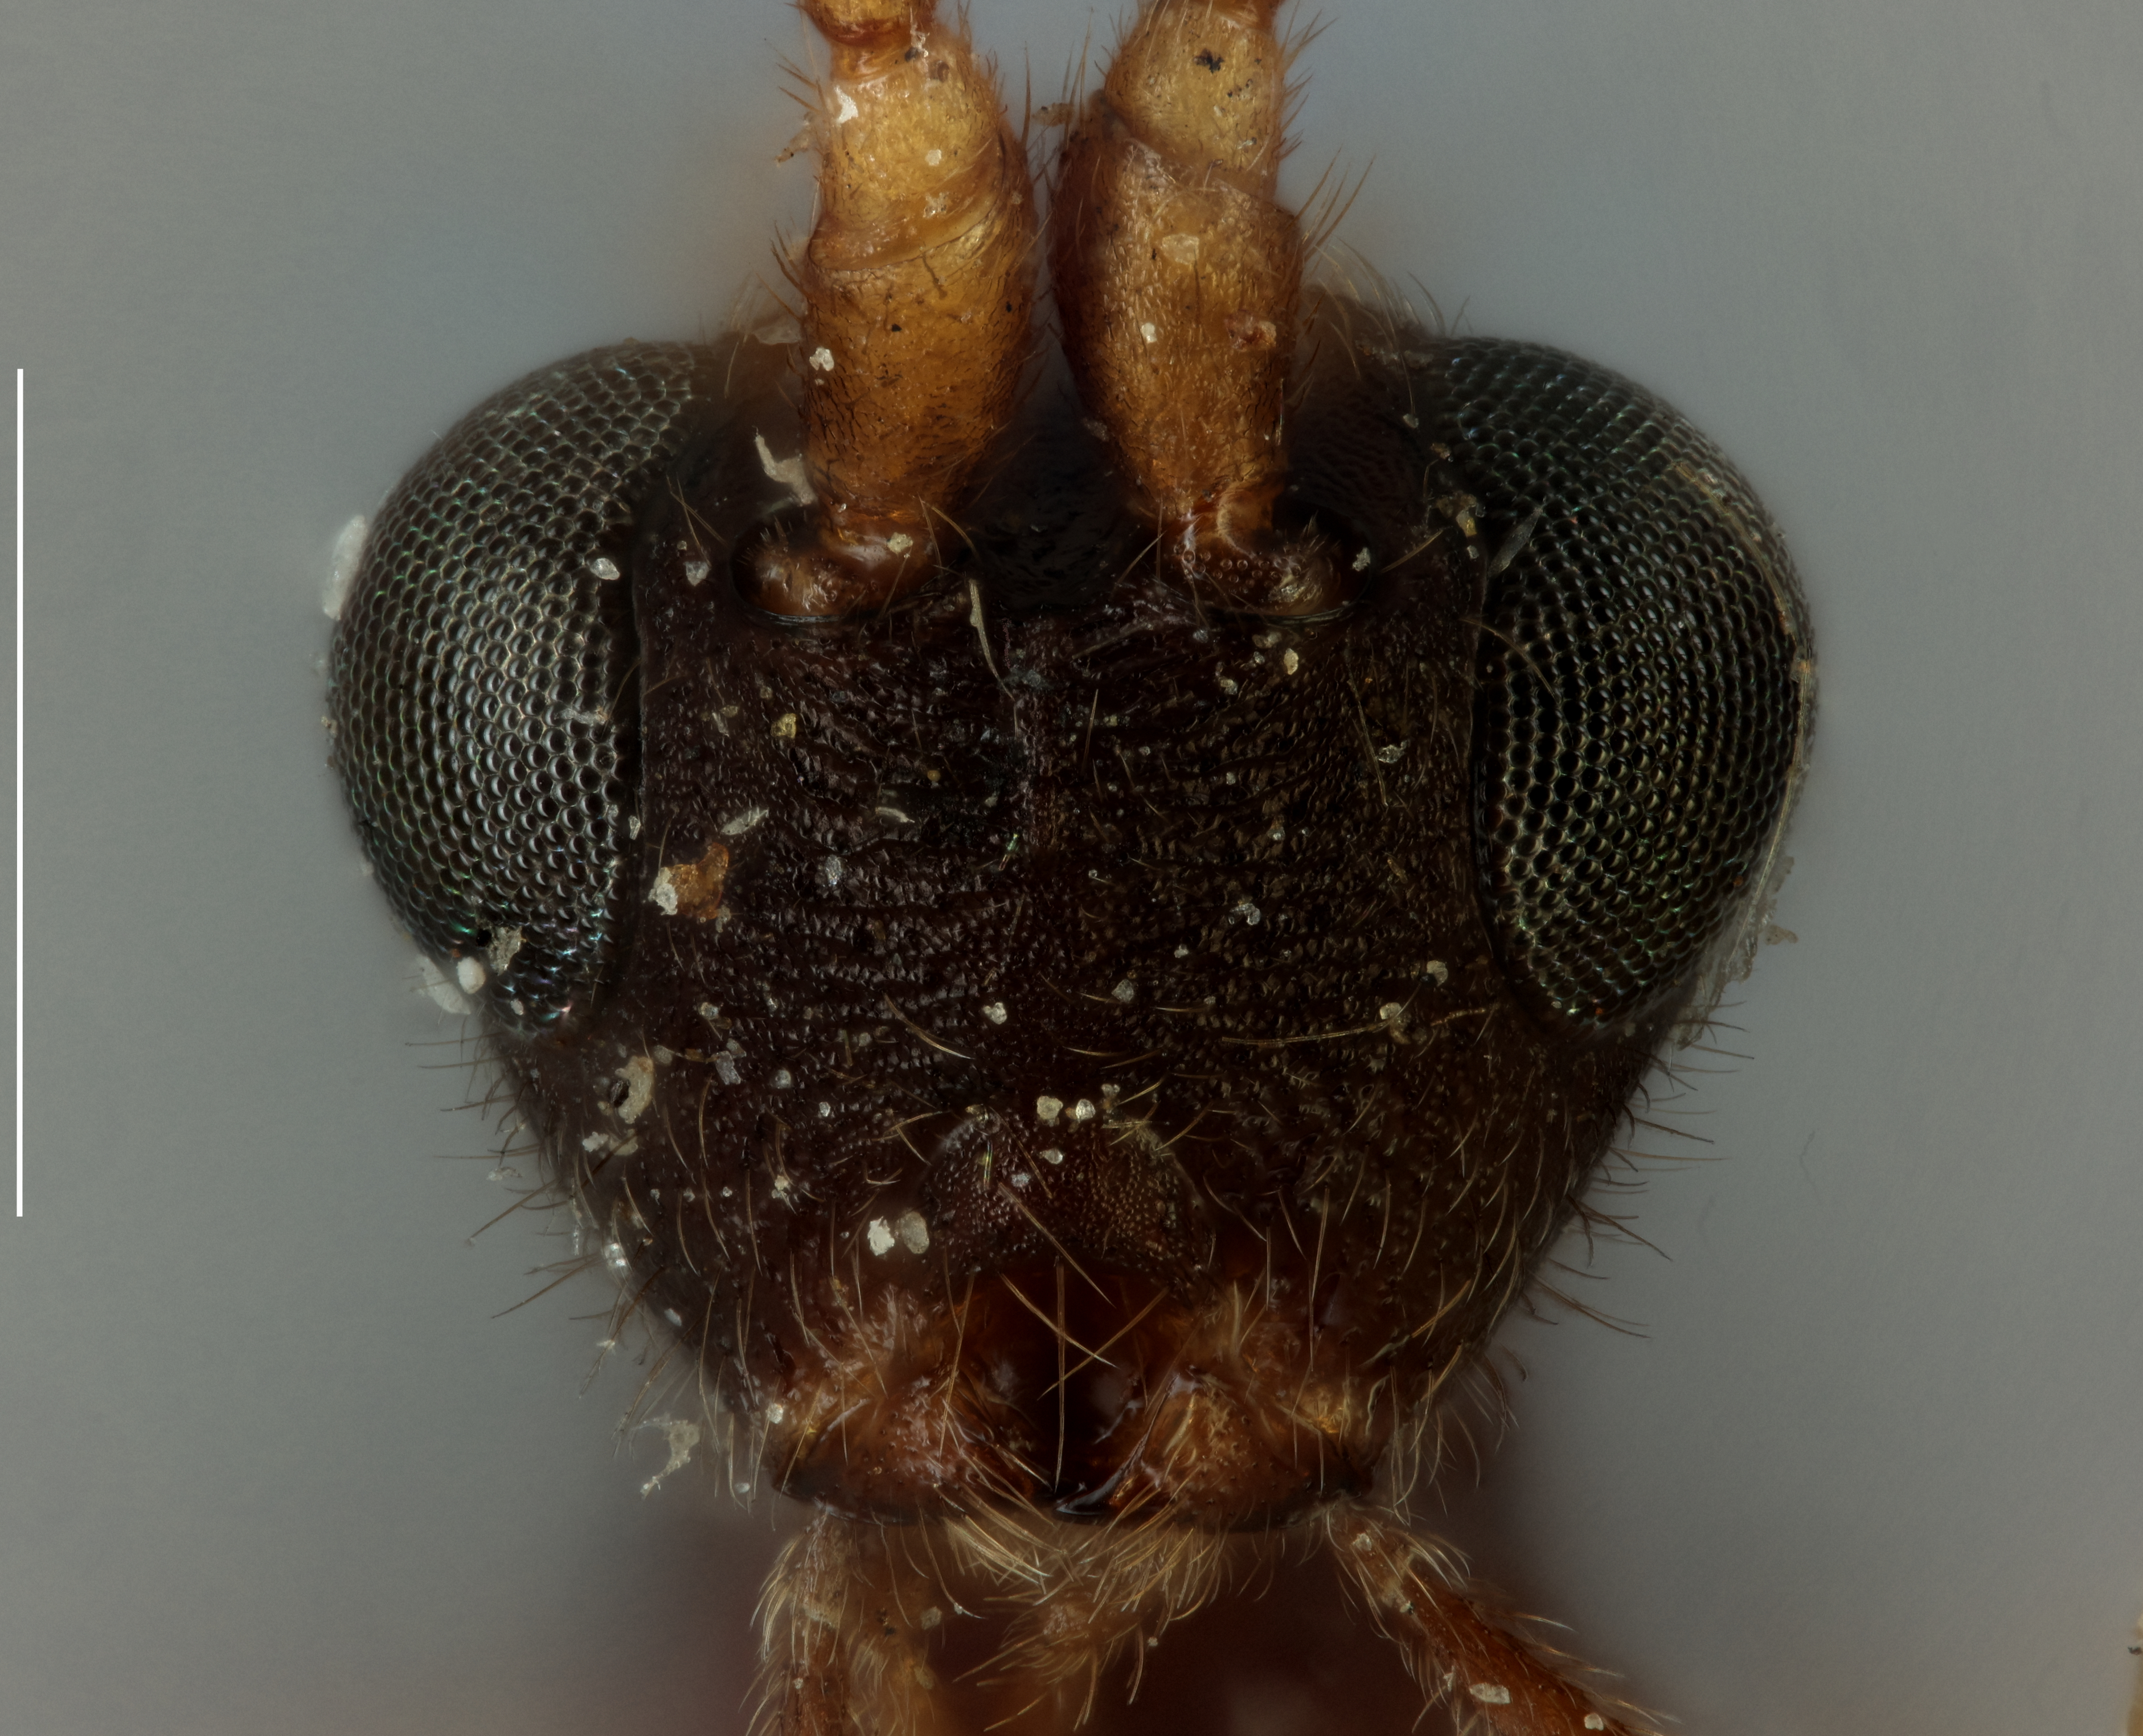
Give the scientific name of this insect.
Rogas granulatus
